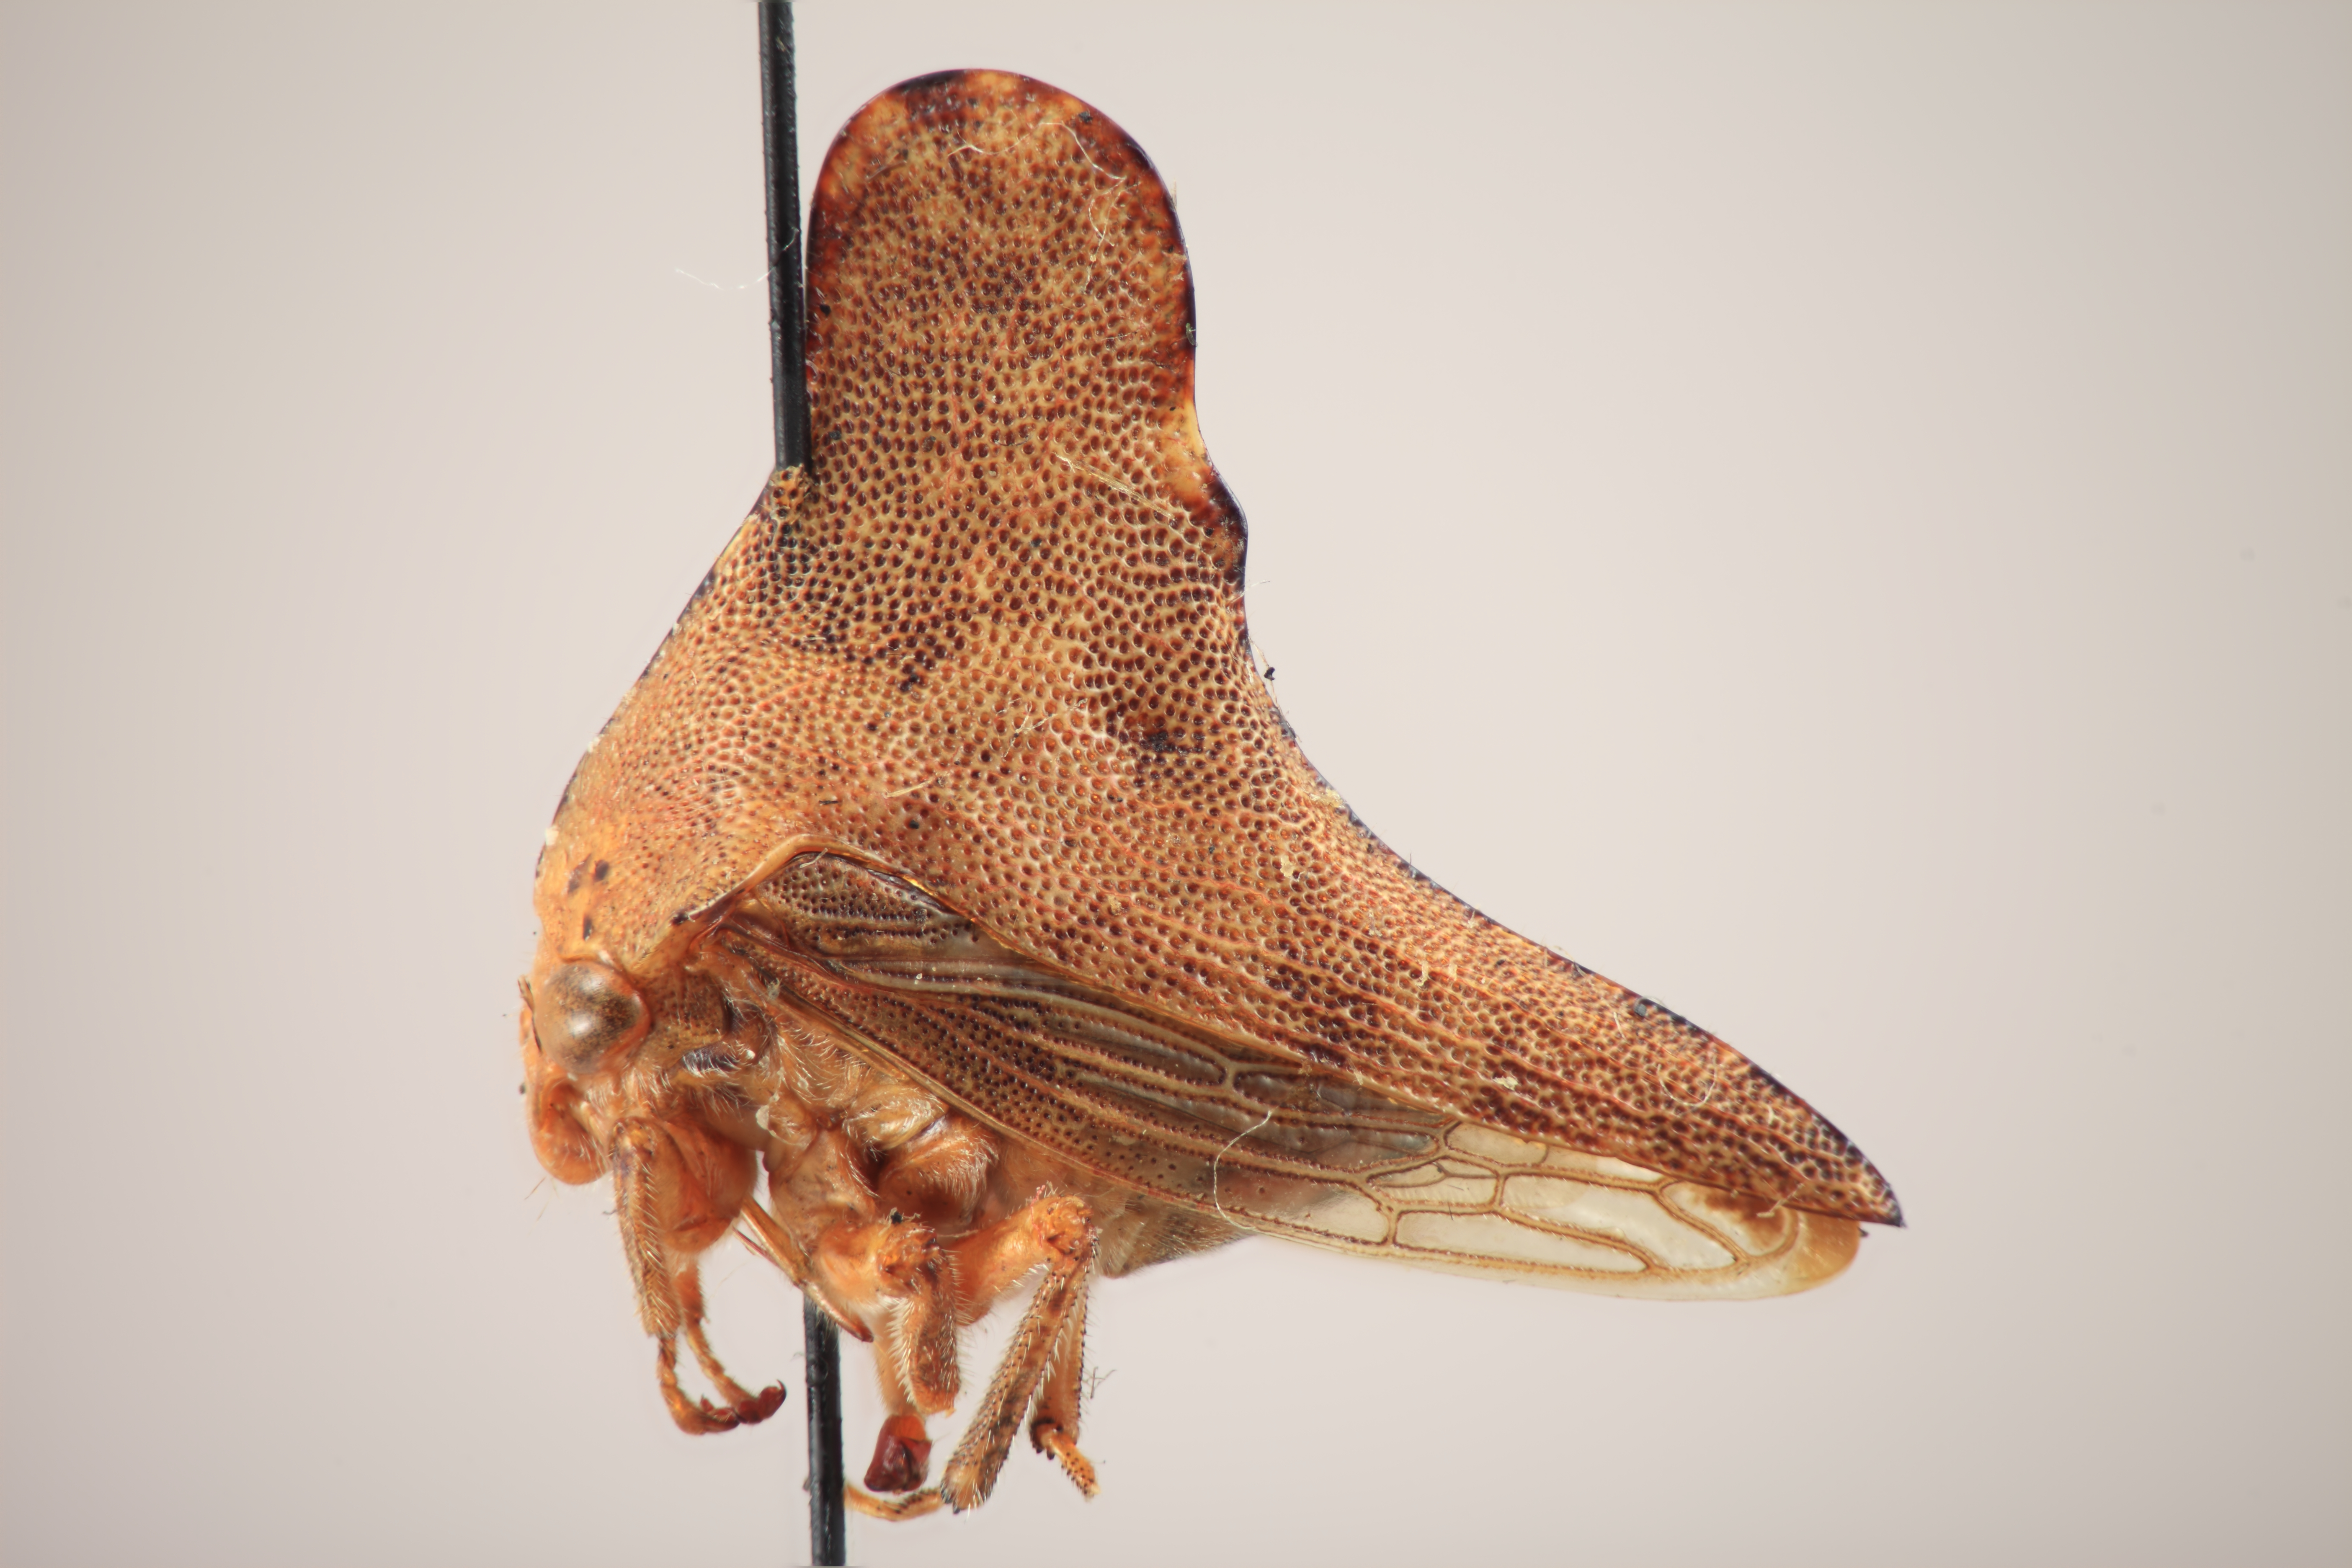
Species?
Telamona alta
